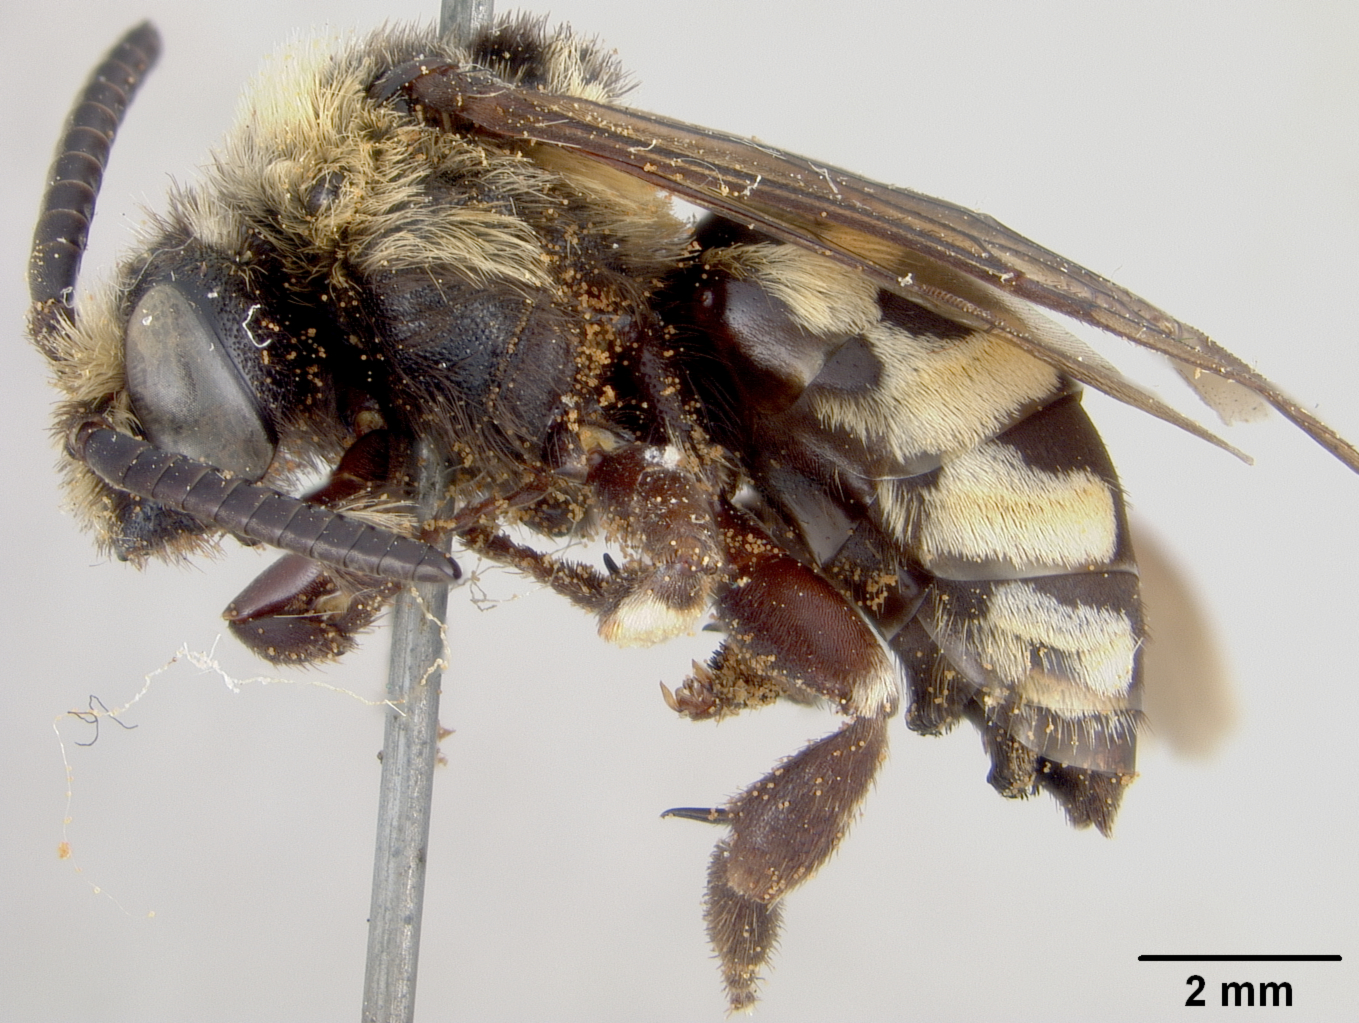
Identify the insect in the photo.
Melecta interrupta
